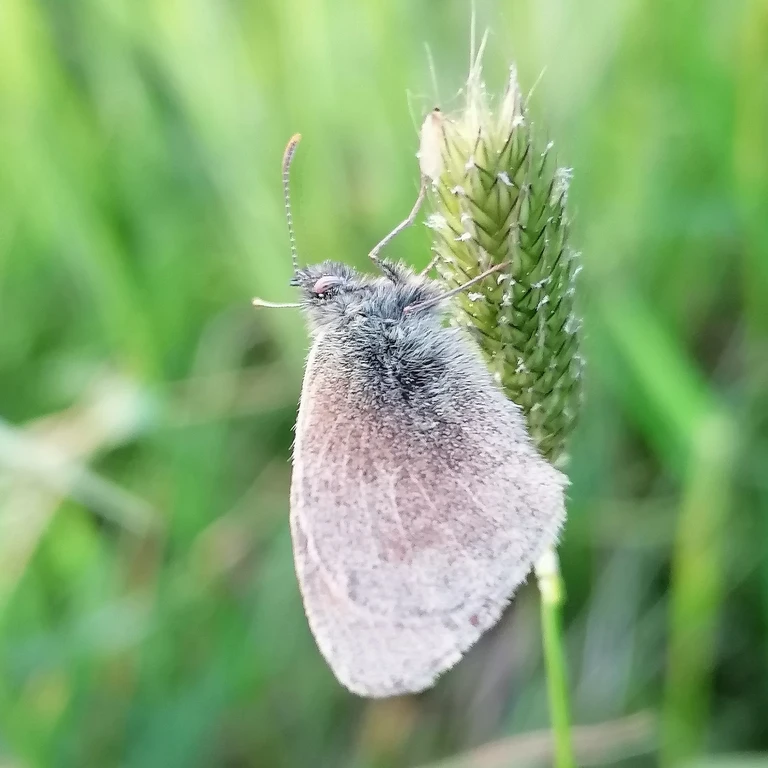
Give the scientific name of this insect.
Coenonympha pamphilus
